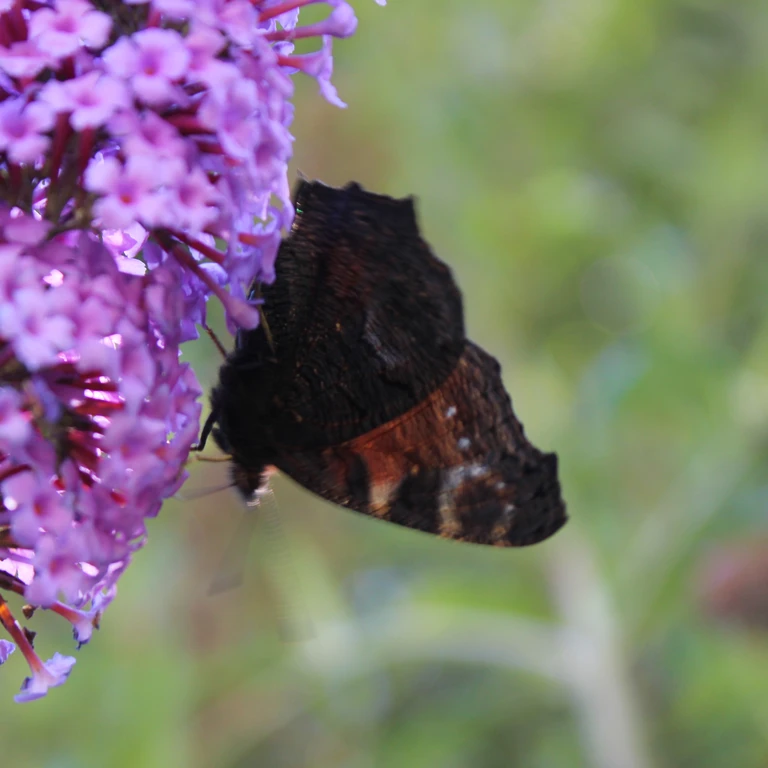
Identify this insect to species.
Aglais io
